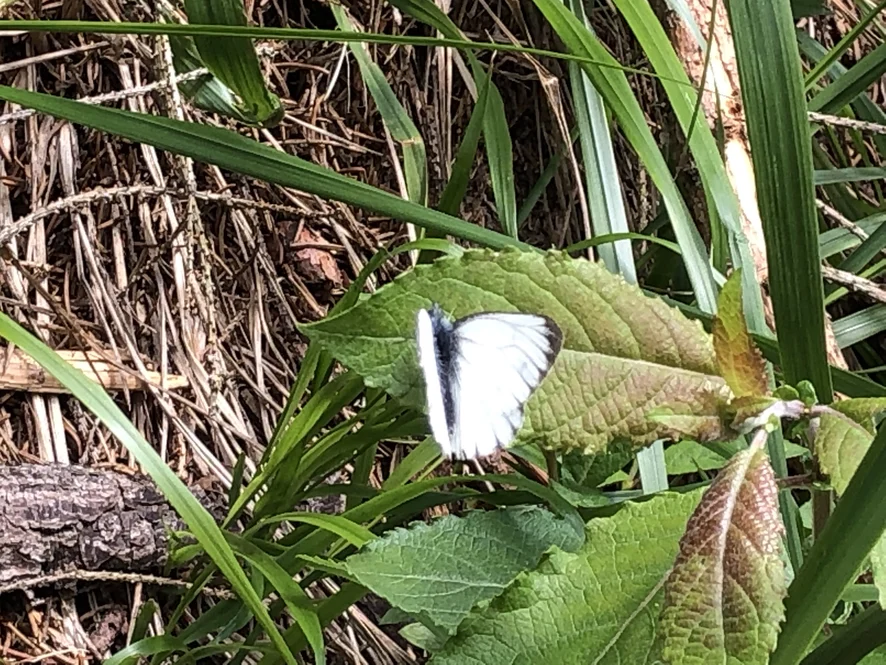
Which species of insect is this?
Pieris bryoniae
